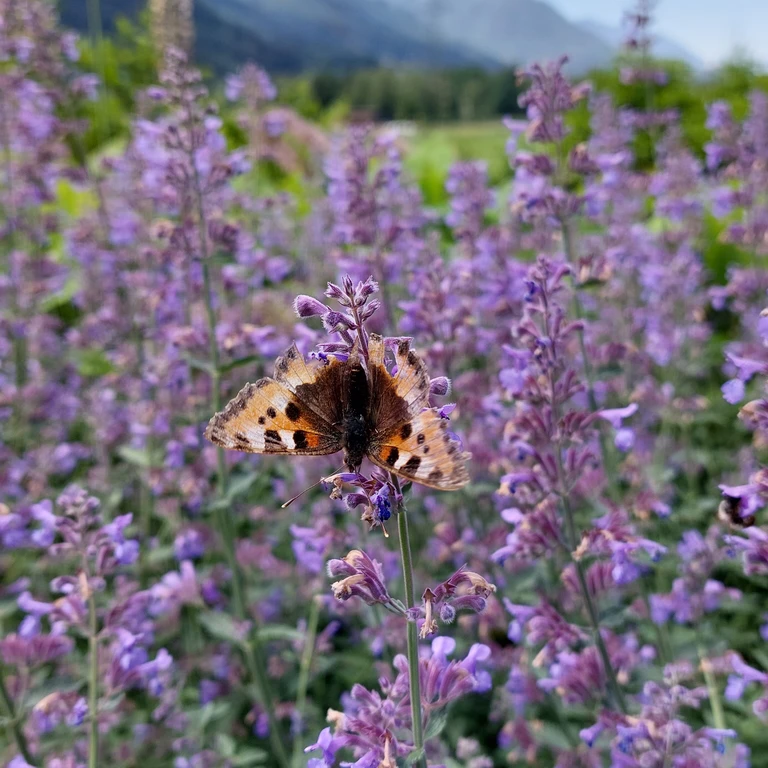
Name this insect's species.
Aglais urticae
